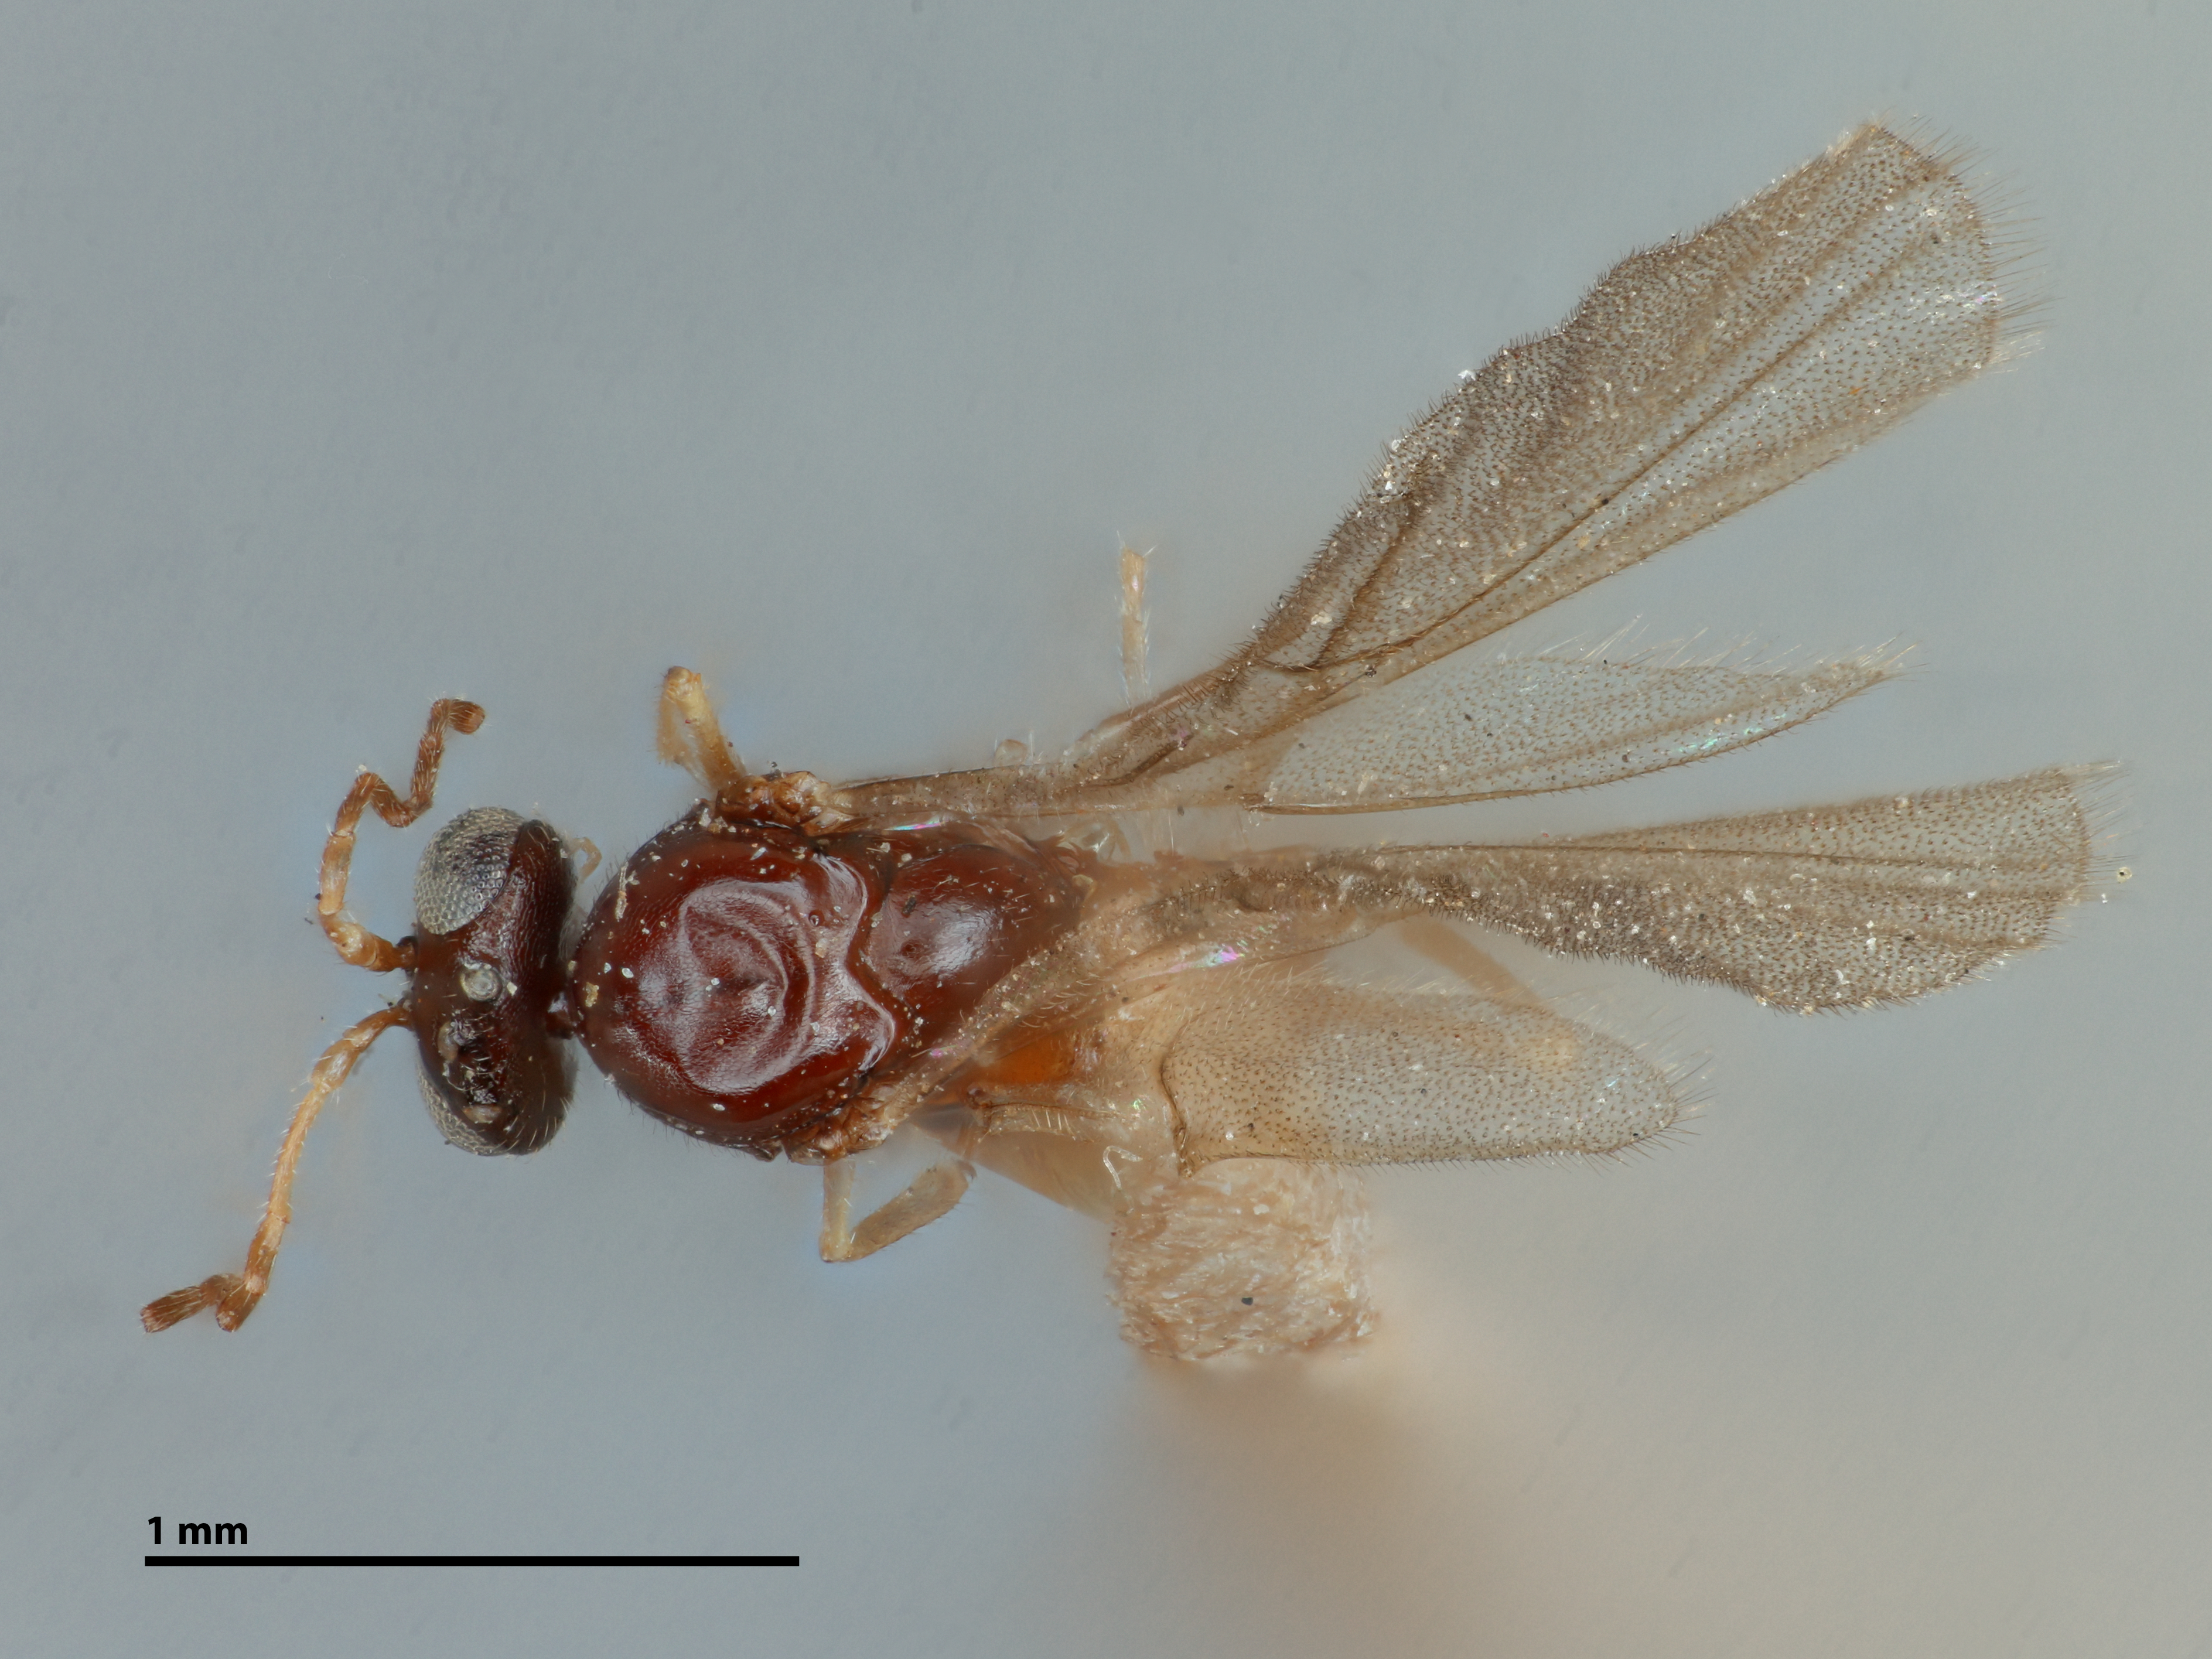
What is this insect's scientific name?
Neuroterus congregatus
